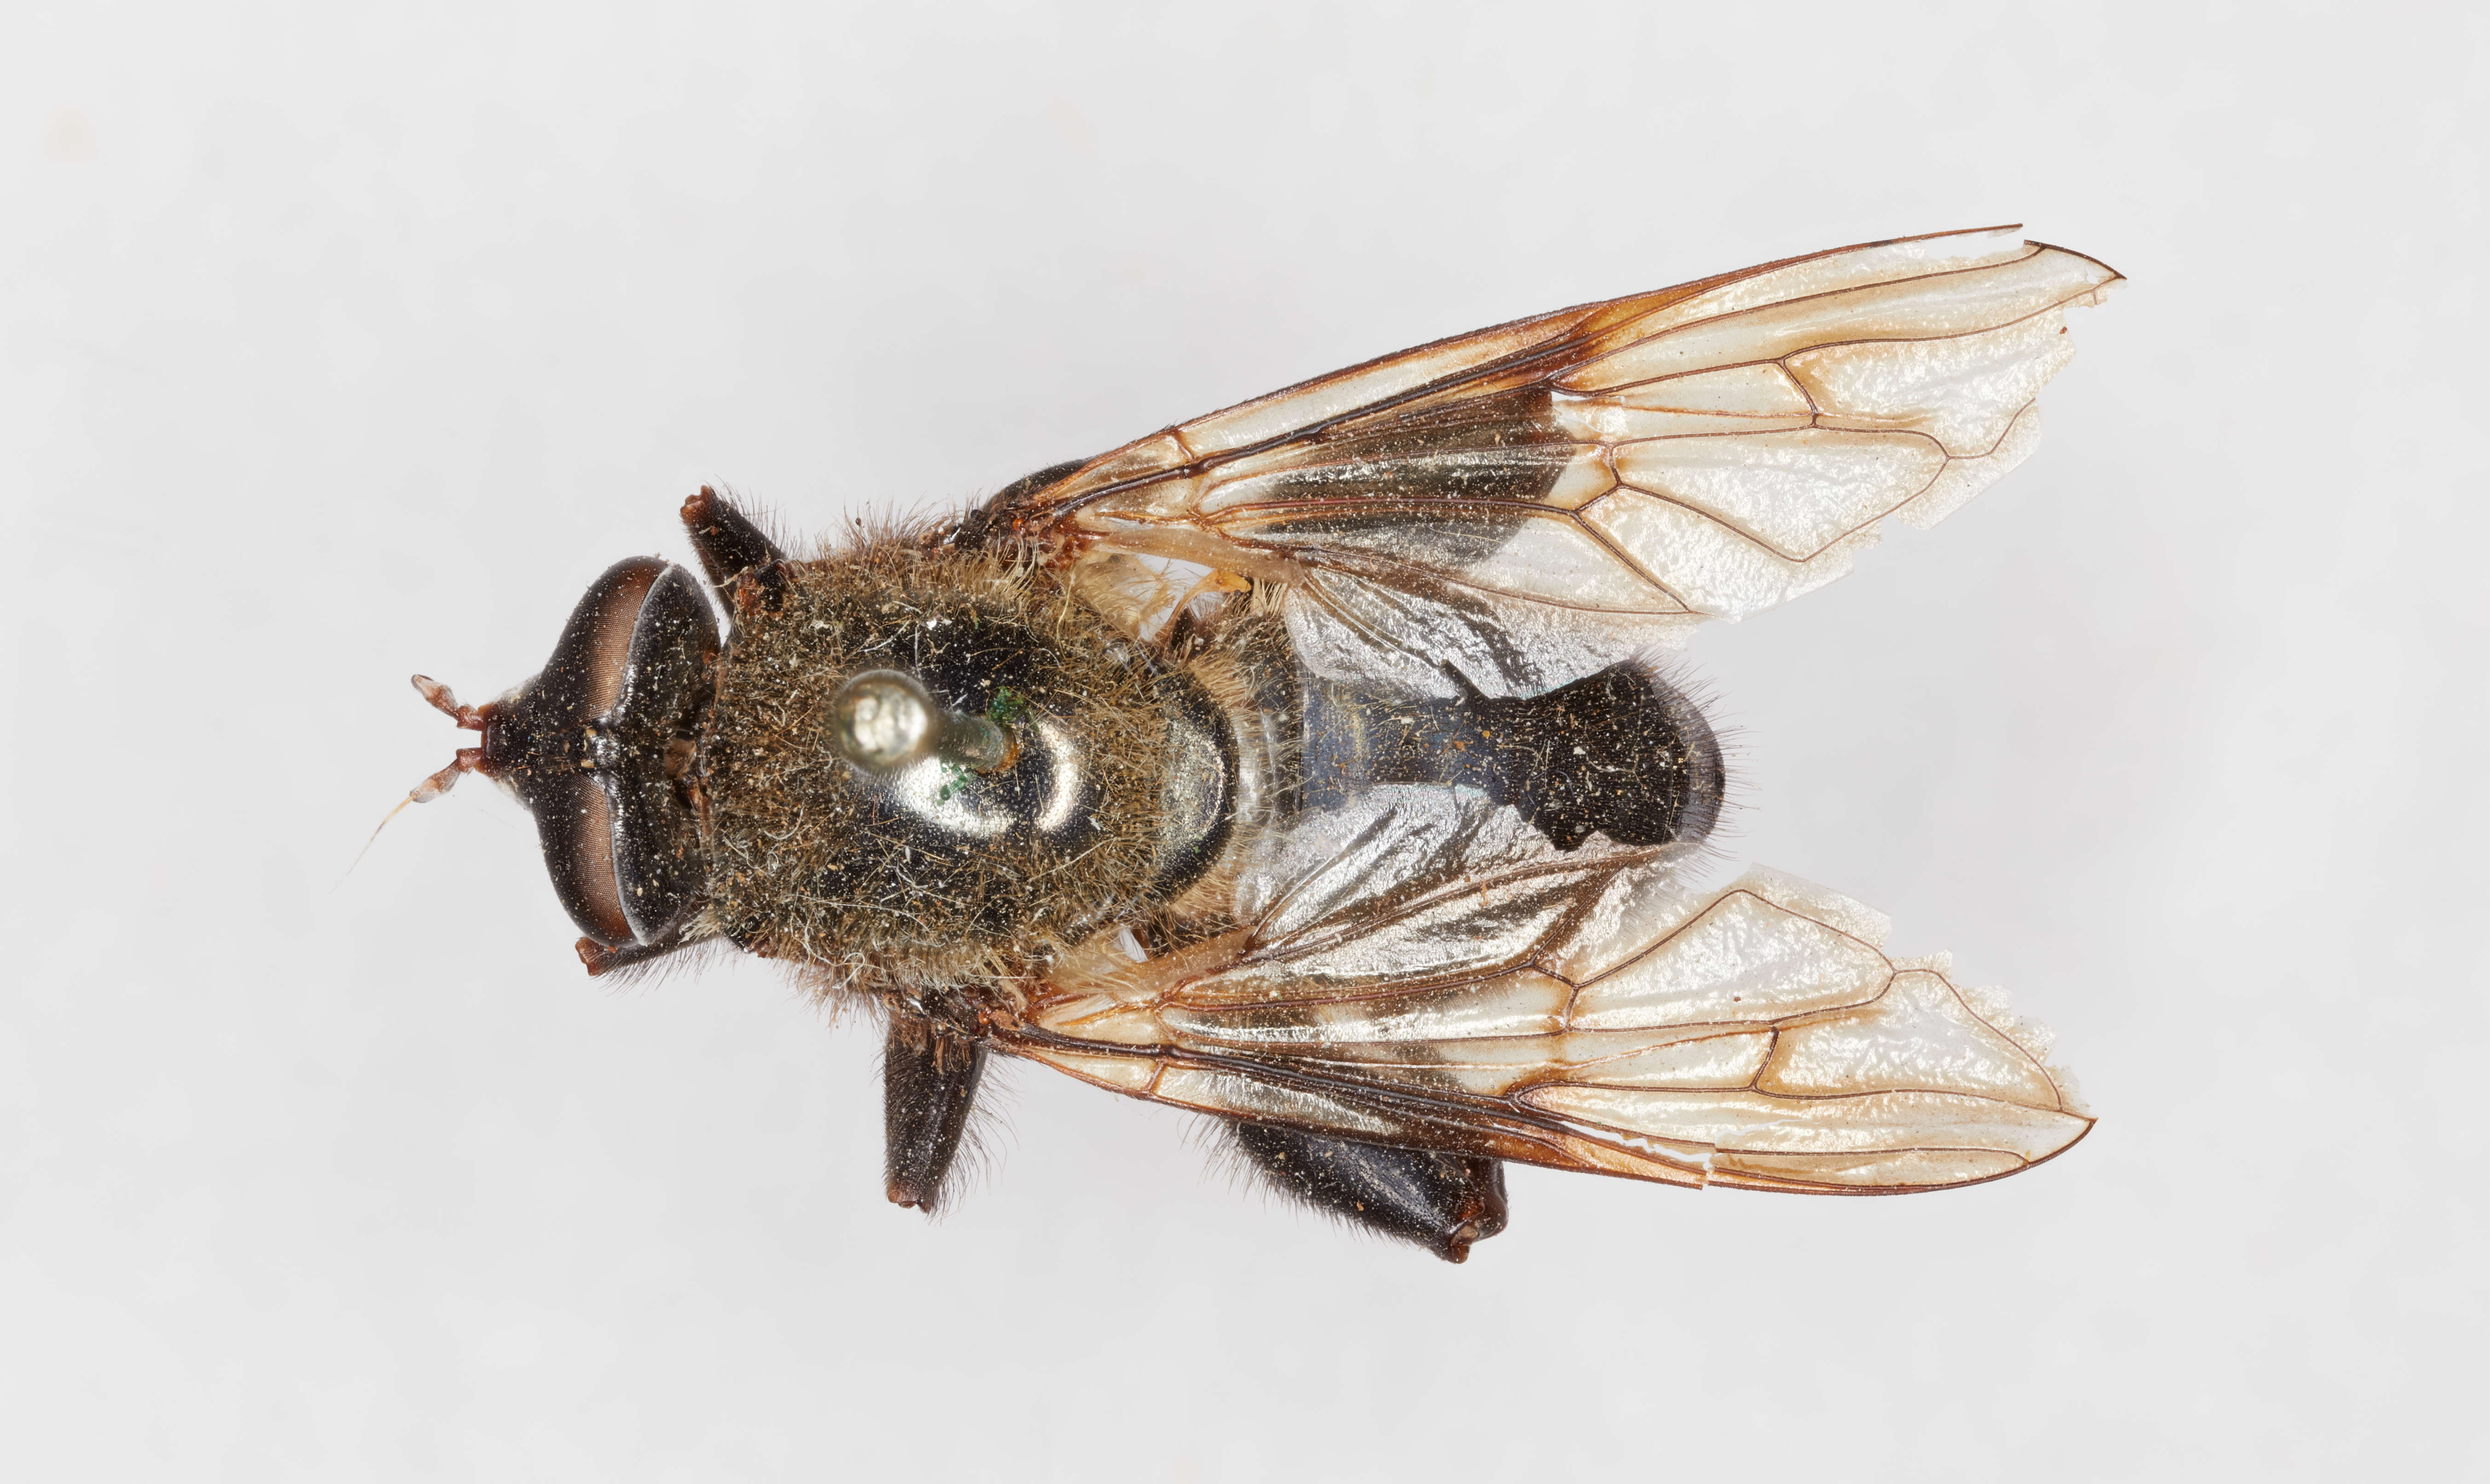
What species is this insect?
Crioprora femorata
